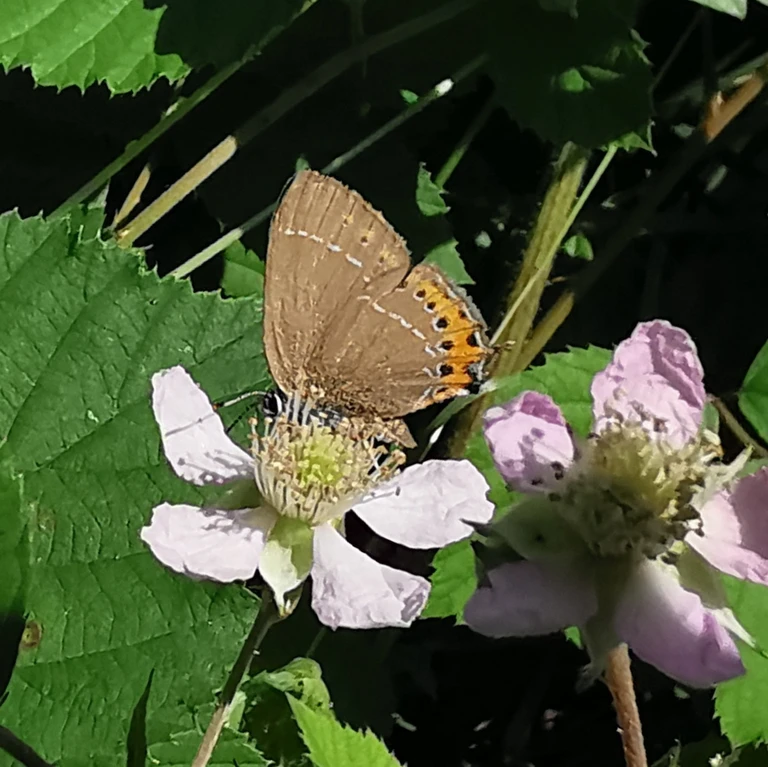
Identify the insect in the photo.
Satyrium pruni (also Fixsenia pruni)
